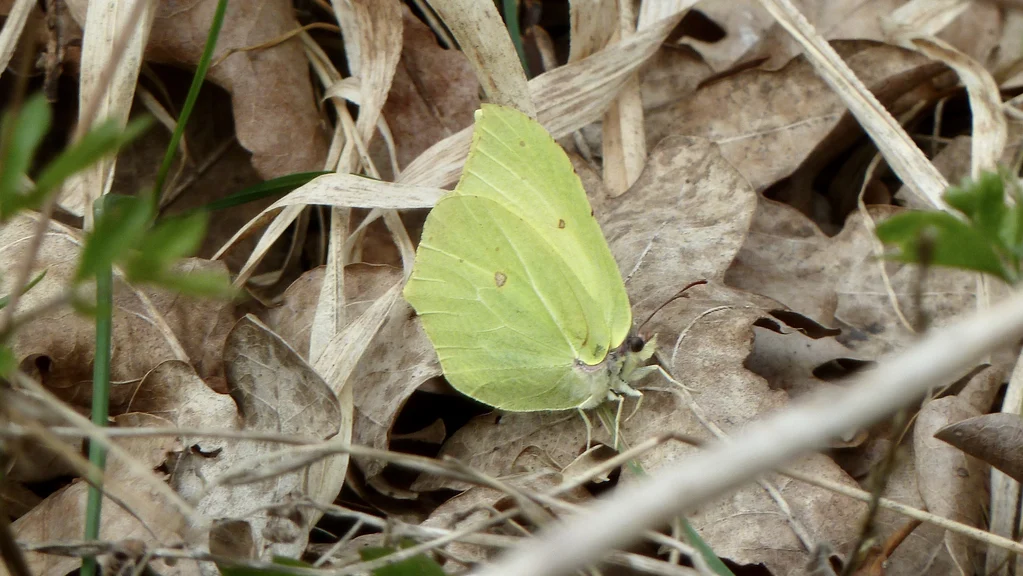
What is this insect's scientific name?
Gonepteryx rhamni
